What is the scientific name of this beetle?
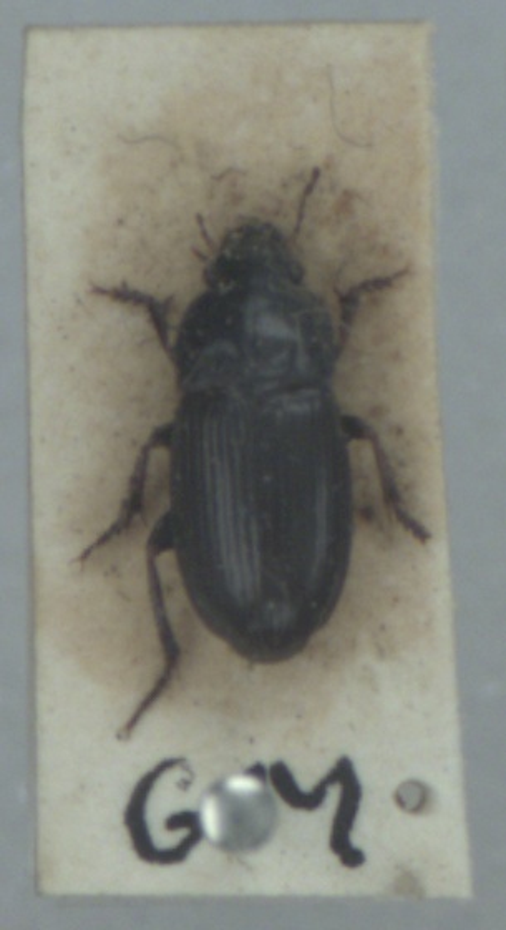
Harpalus anxius
